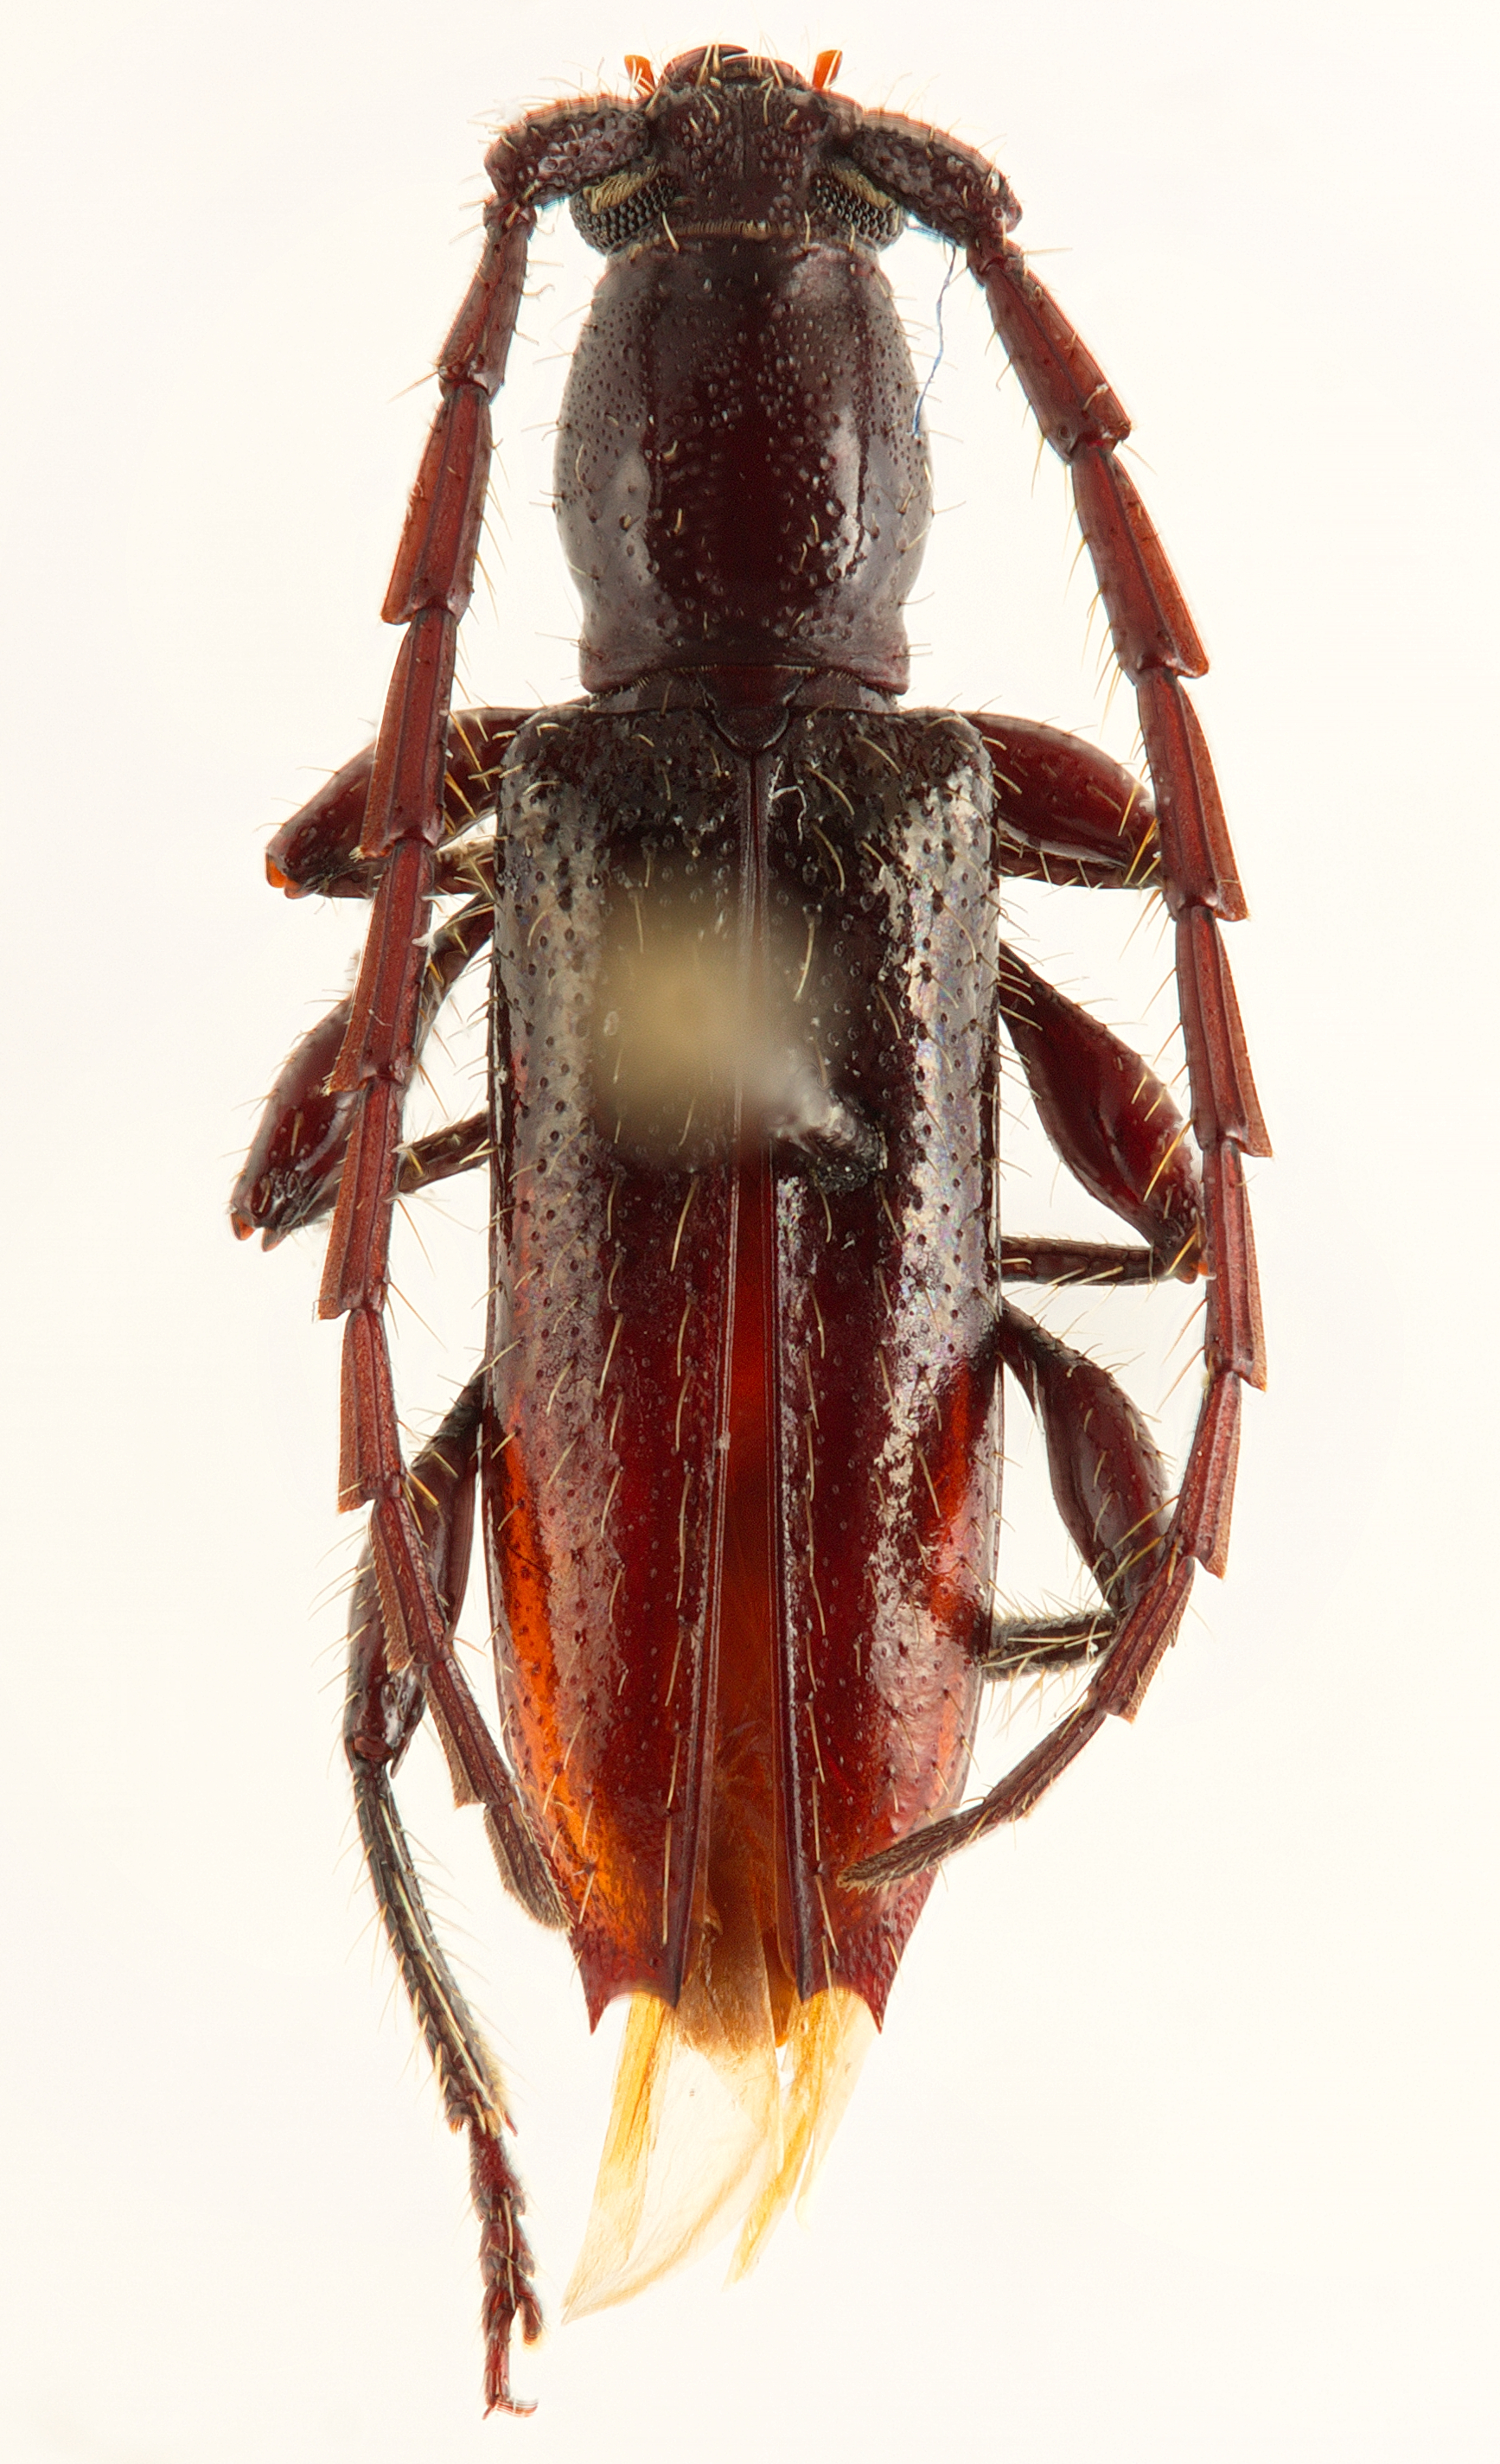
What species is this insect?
Gorybia instita
